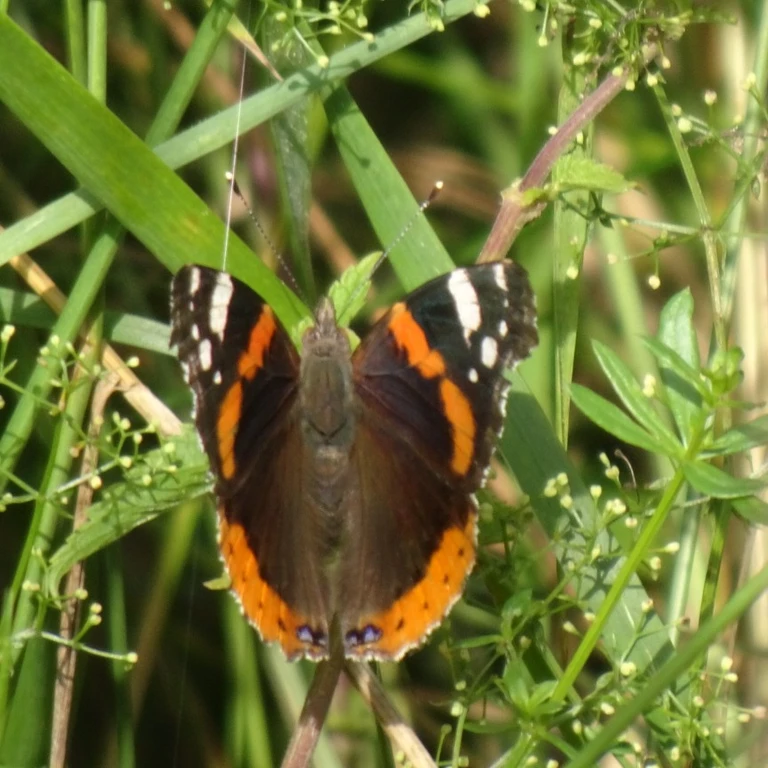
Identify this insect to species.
Vanessa atalanta
